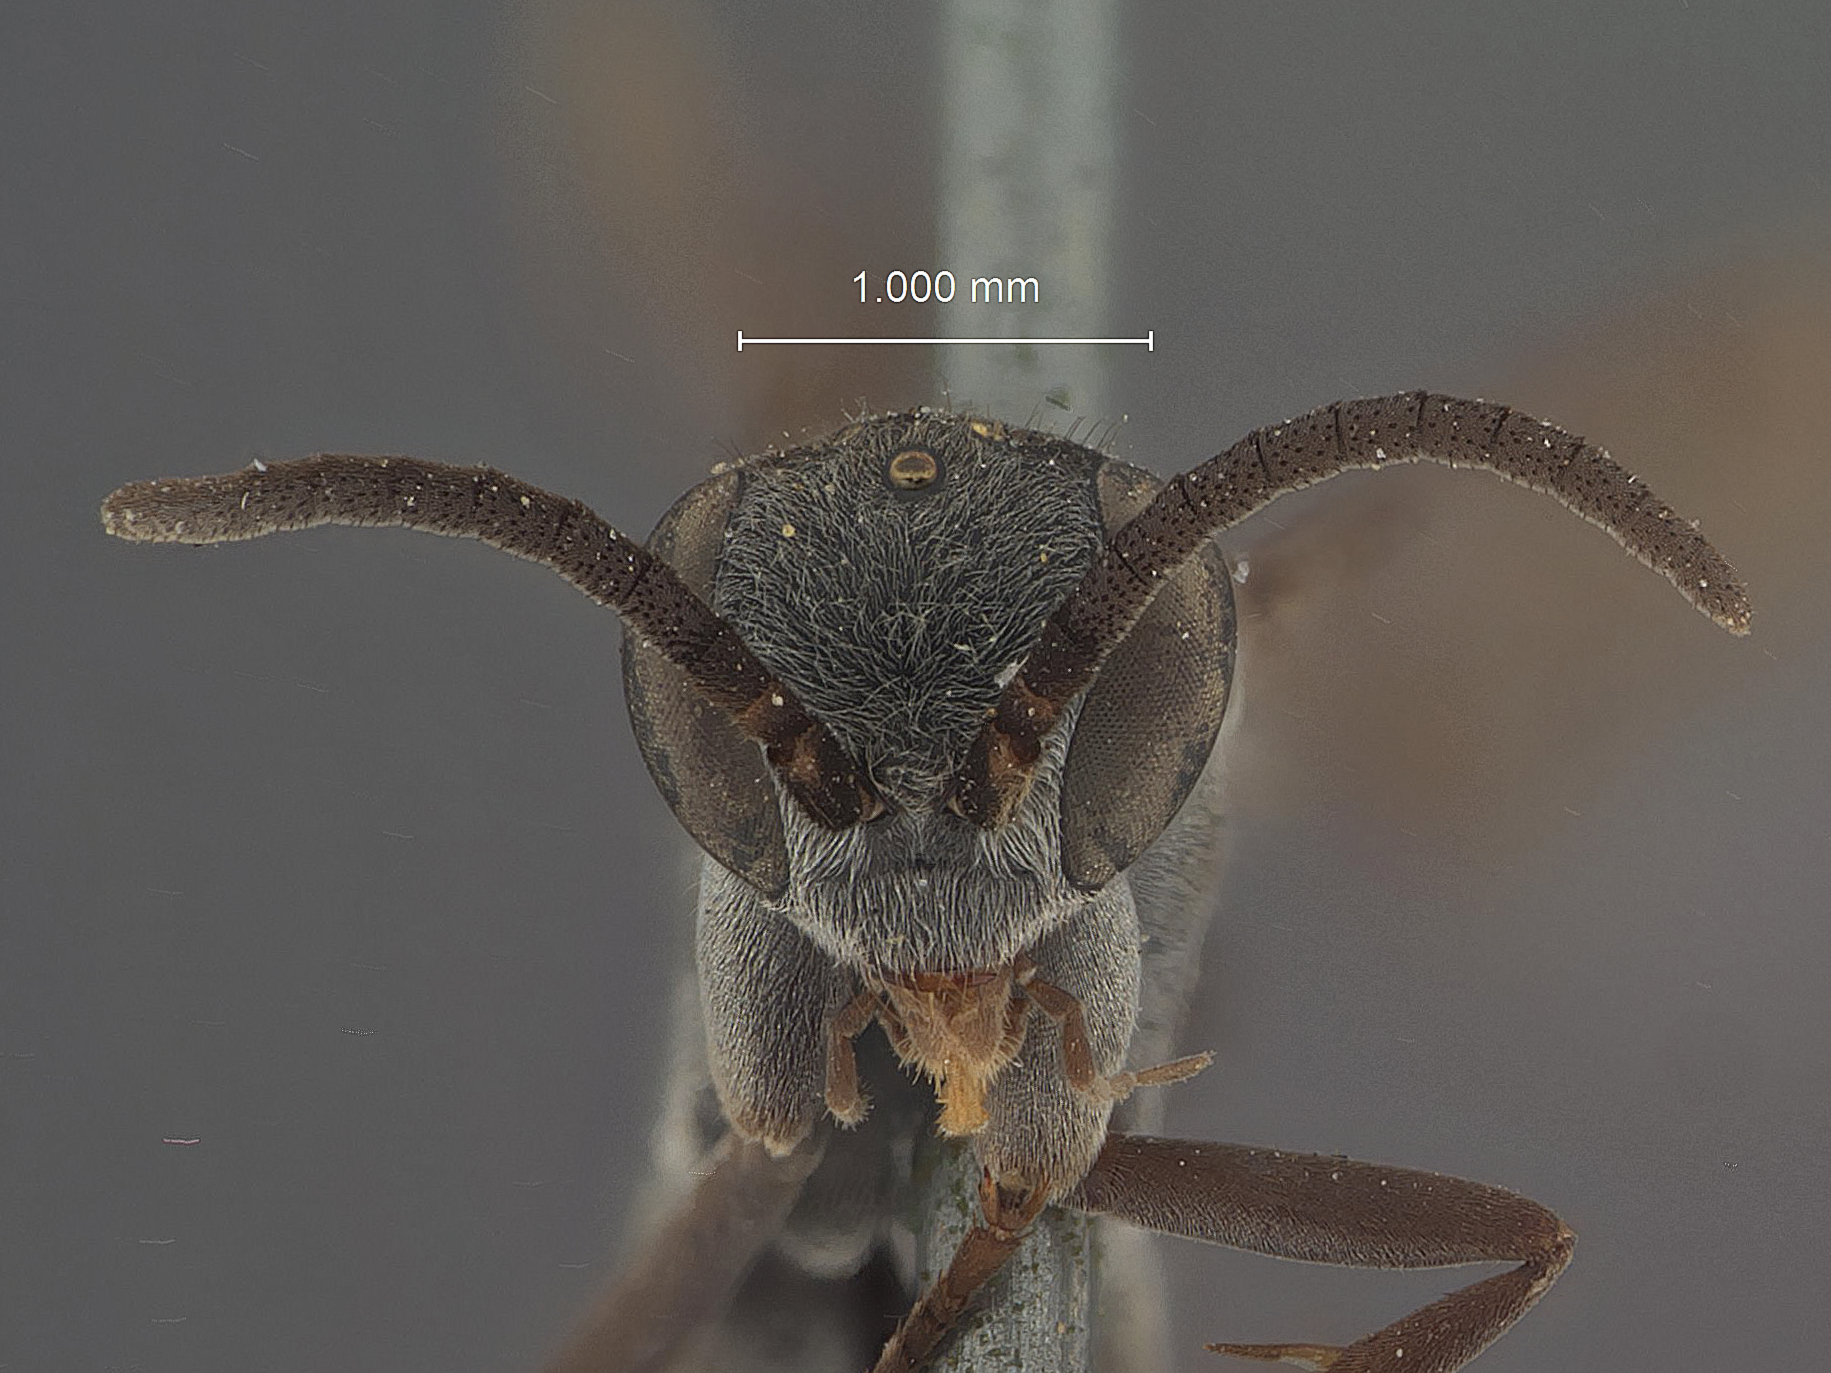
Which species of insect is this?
Planiceps euferalis
